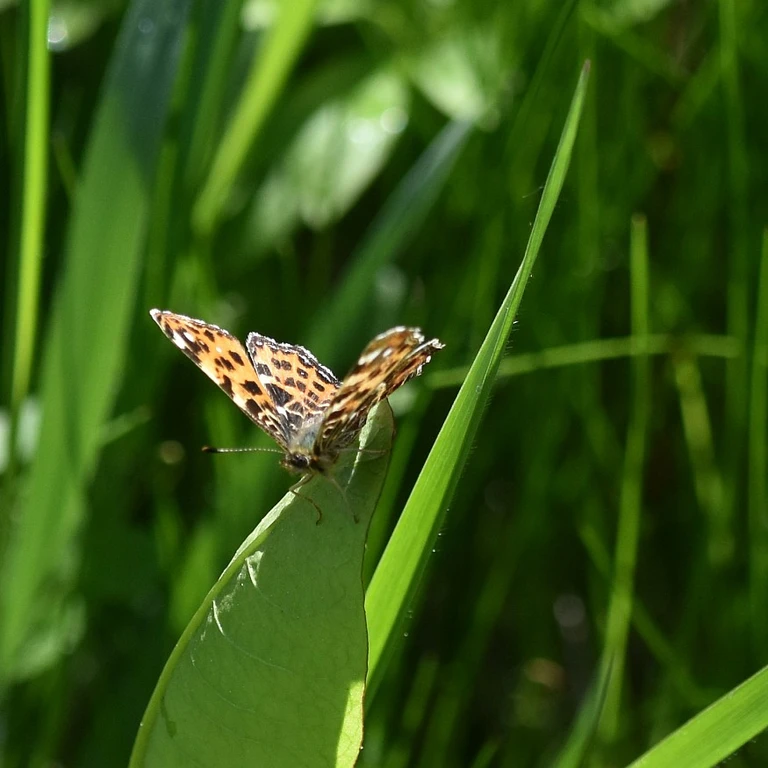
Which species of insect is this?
Araschnia levana
